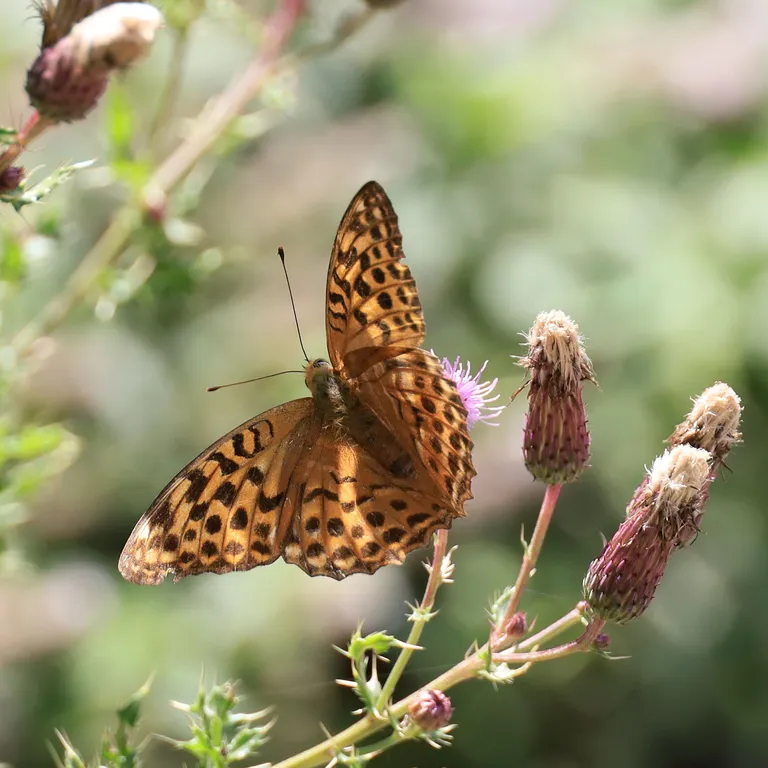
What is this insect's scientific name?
Argynnis paphia
